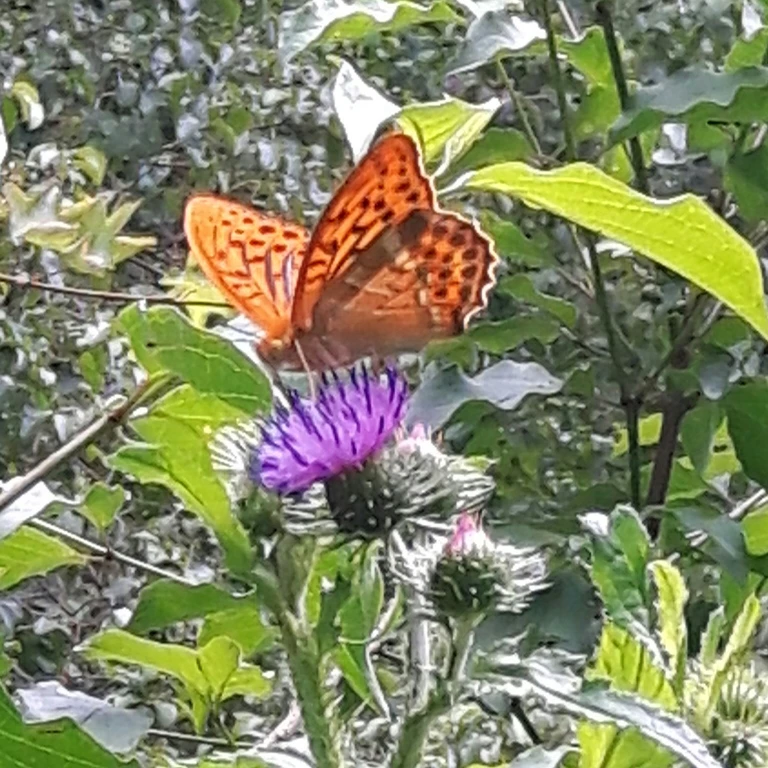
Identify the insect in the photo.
Argynnis paphia
